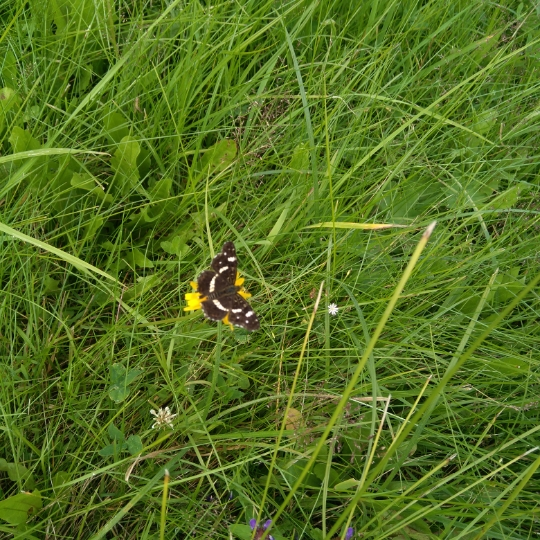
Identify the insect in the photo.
Araschnia levana
